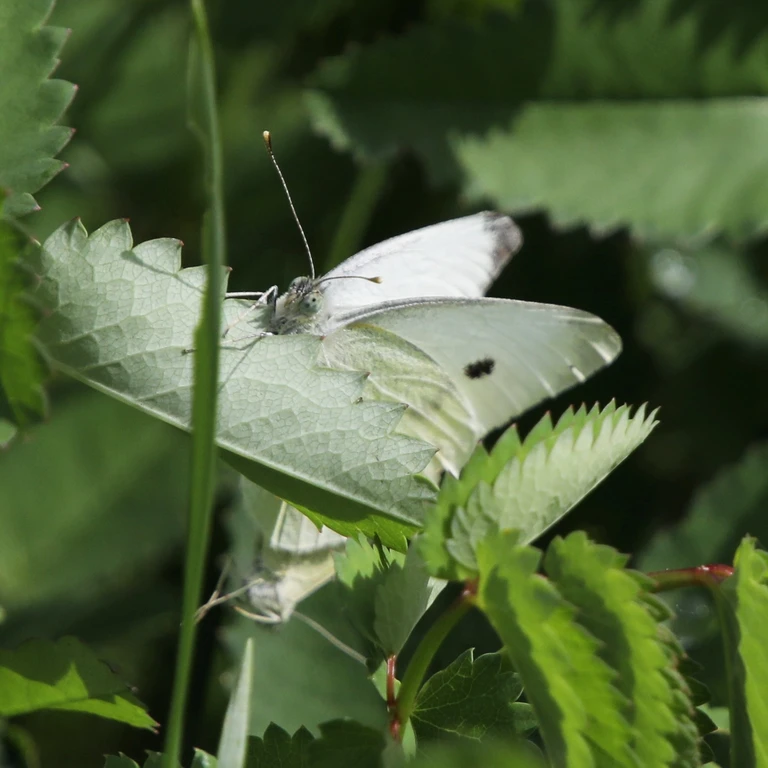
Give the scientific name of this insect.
Pieris rapae
